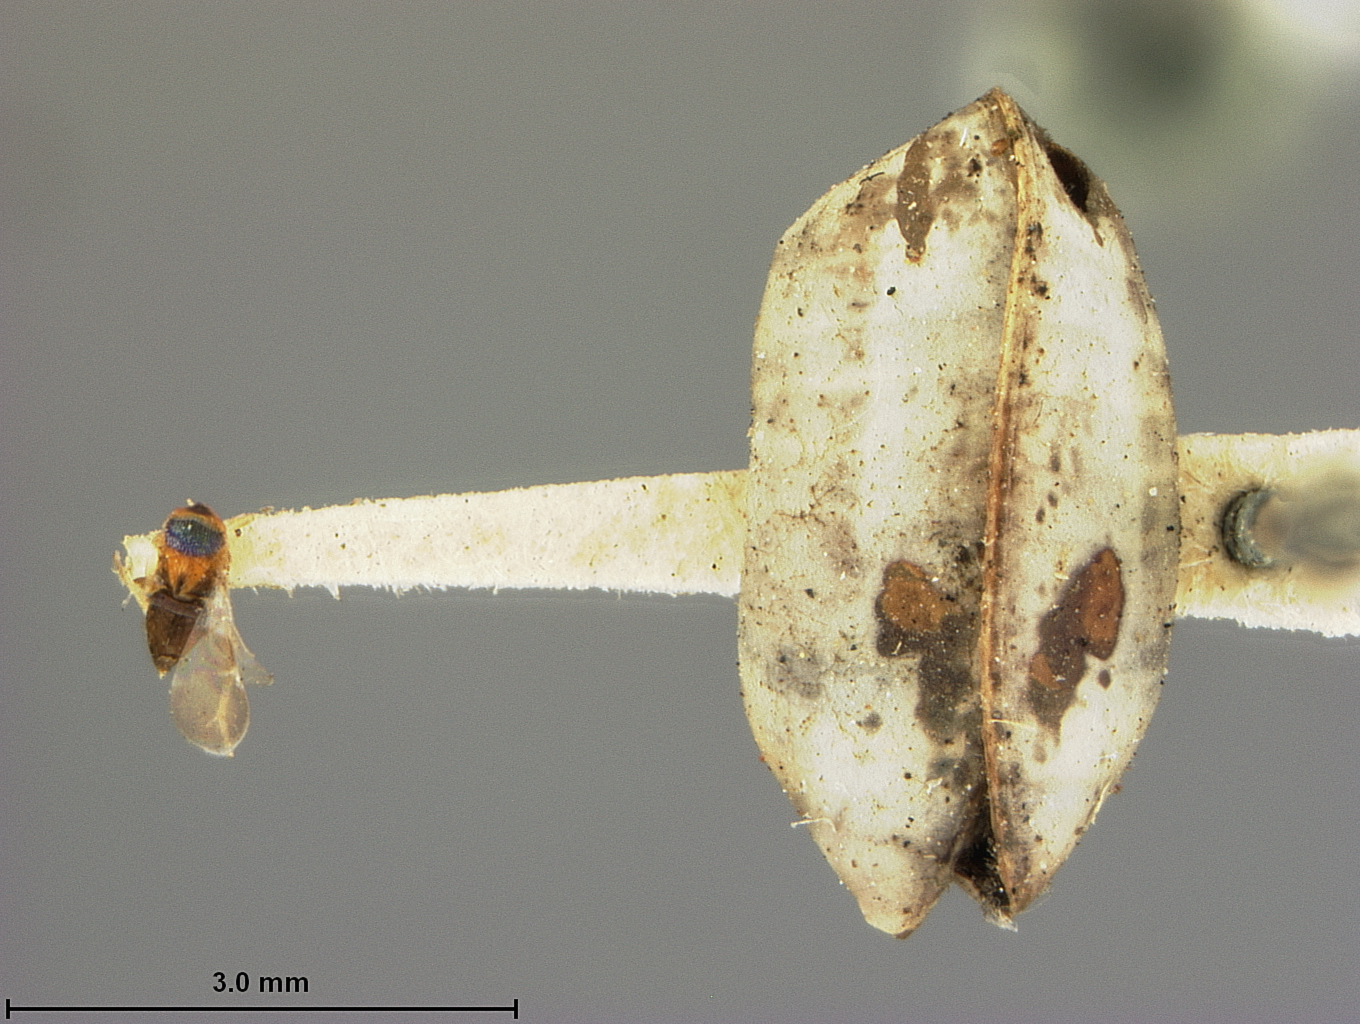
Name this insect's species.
Blatticida pulchra
